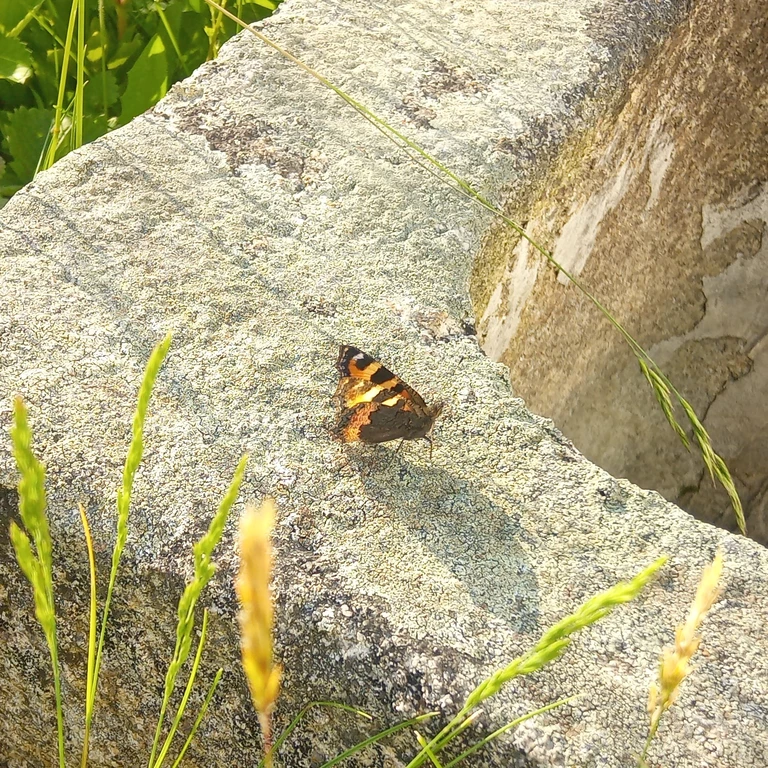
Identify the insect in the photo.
Aglais urticae
